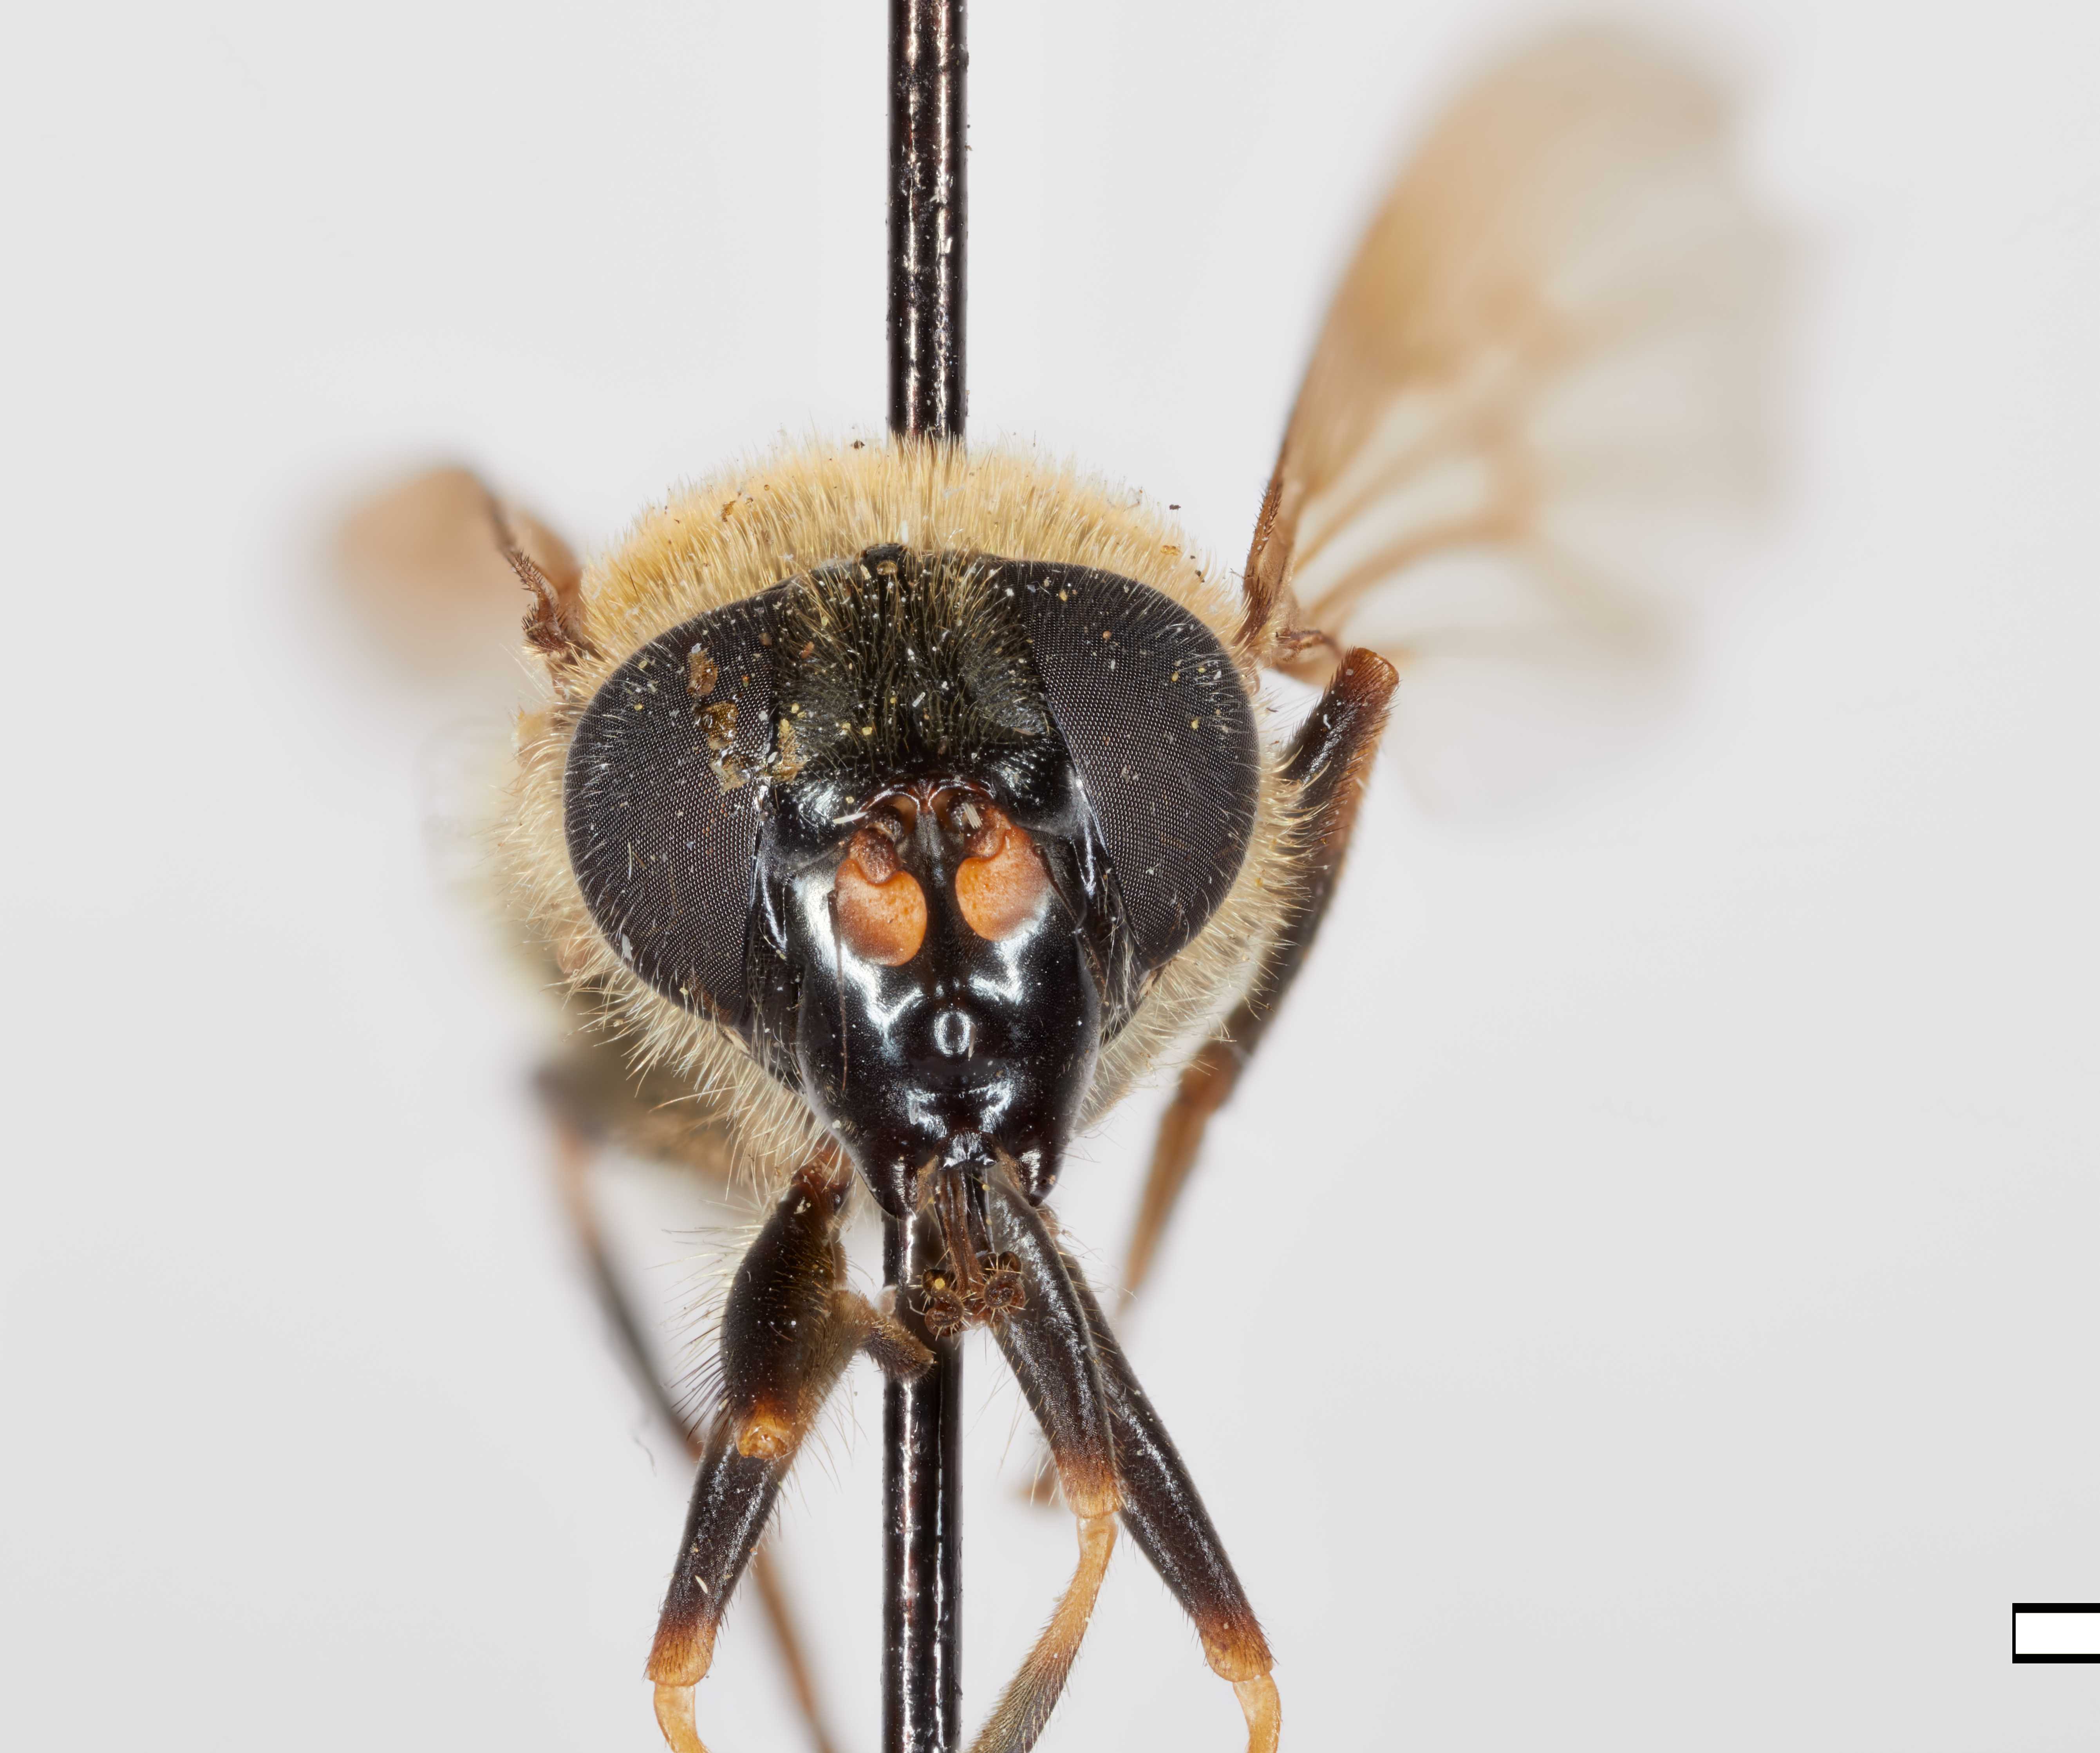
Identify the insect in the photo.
Chilosia julietta
